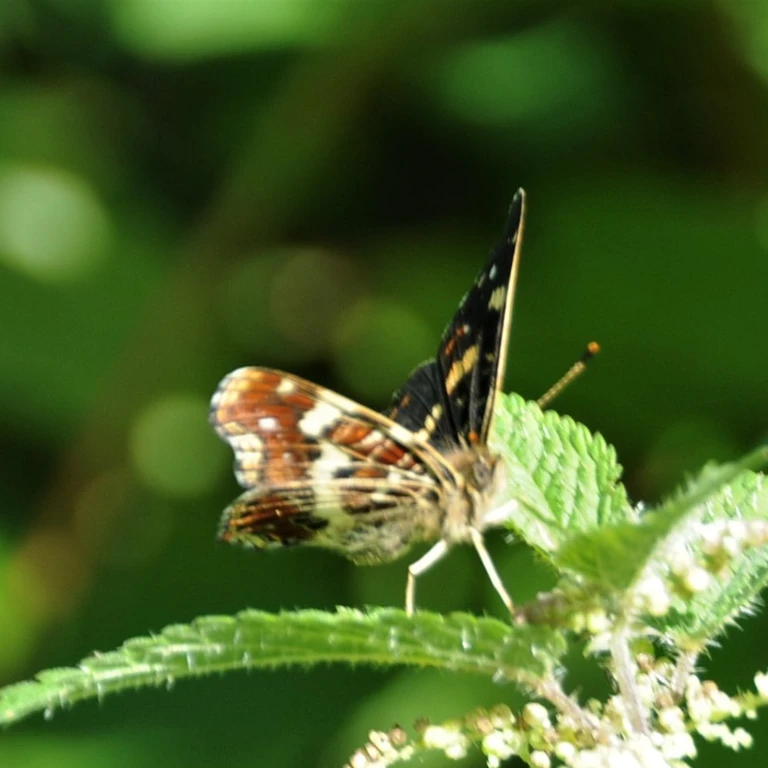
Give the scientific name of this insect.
Araschnia levana
